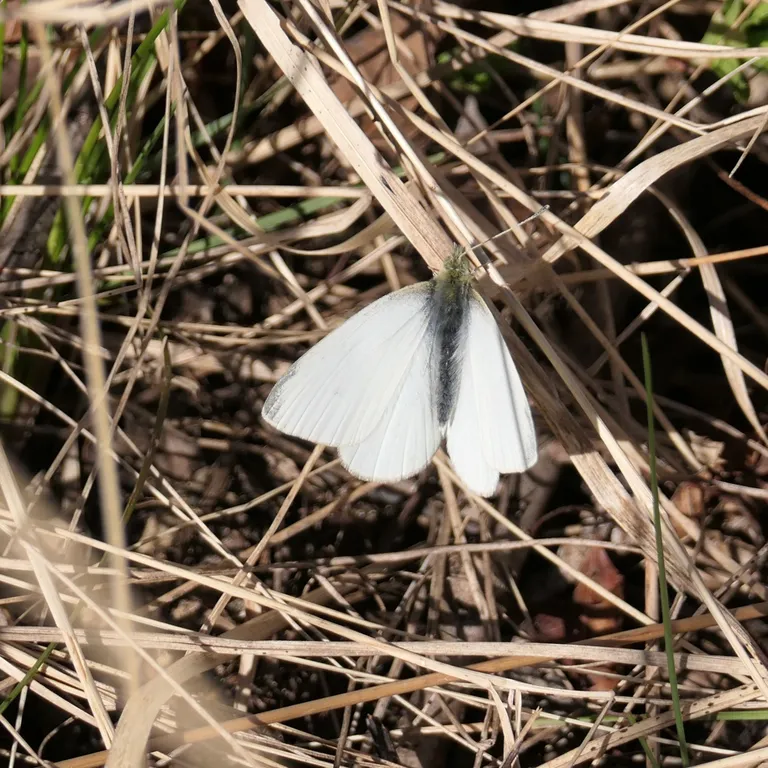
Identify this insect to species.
Pieris rapae
